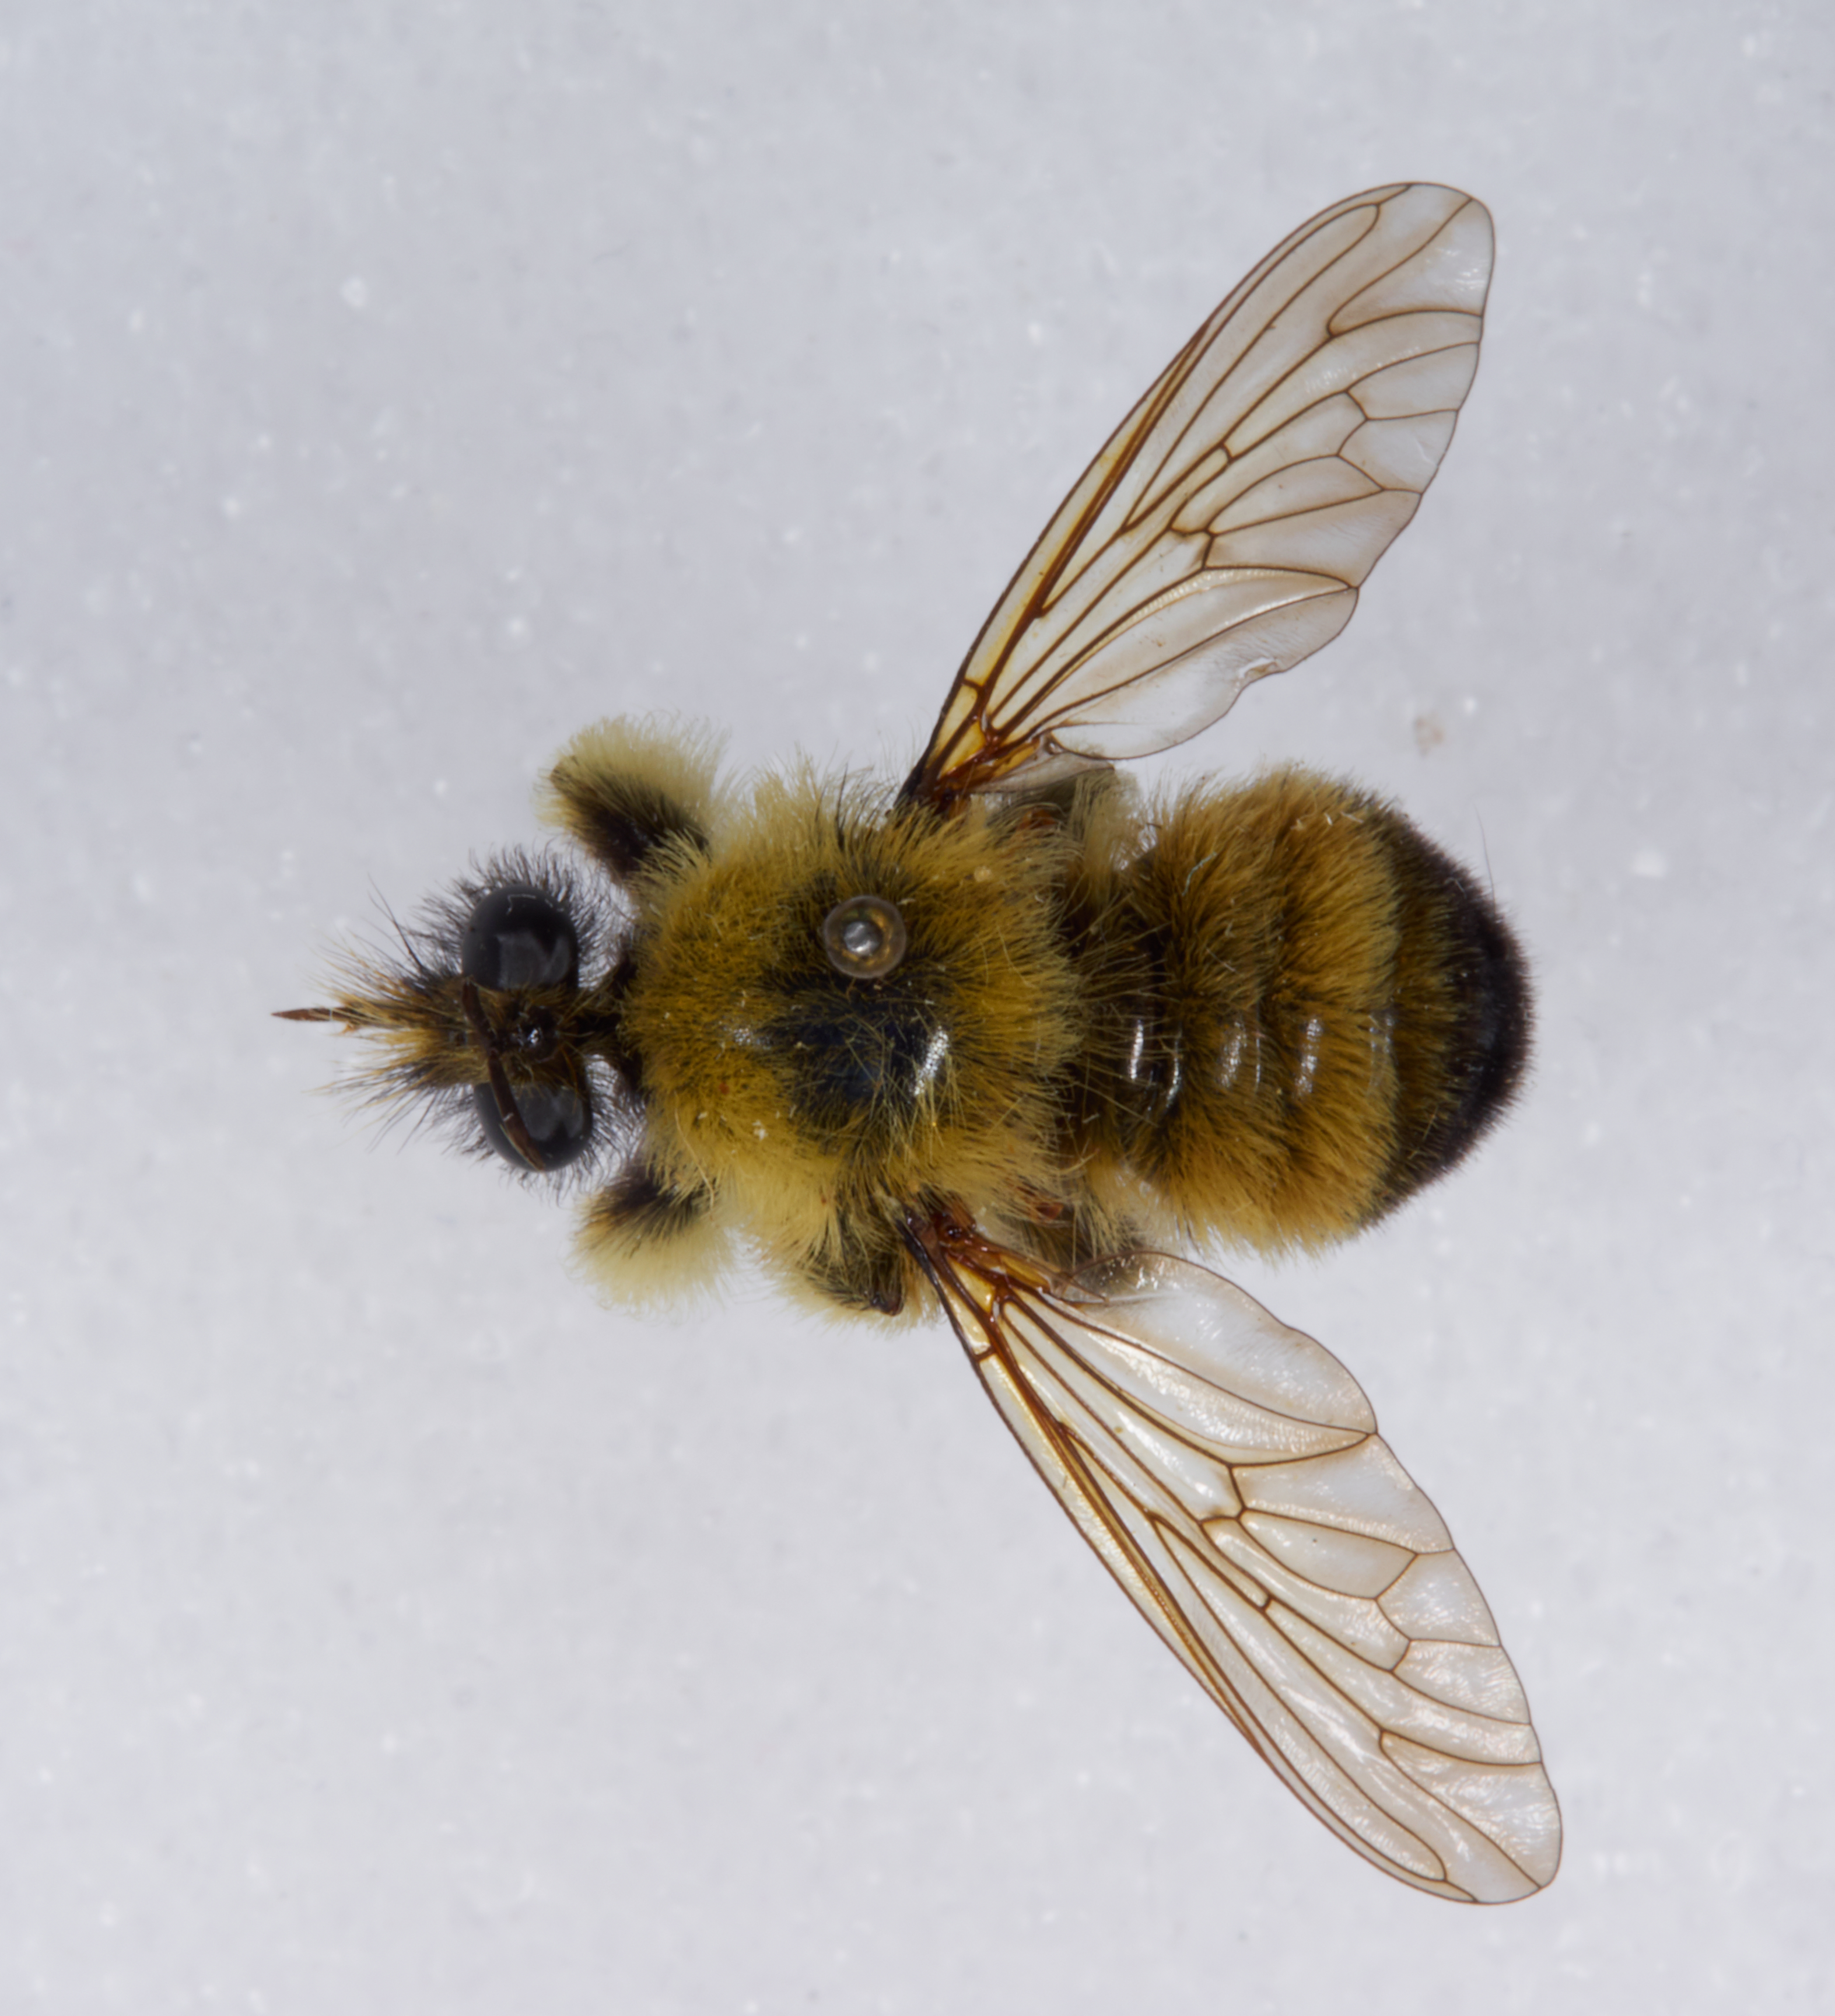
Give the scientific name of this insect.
Laphria sacrator
